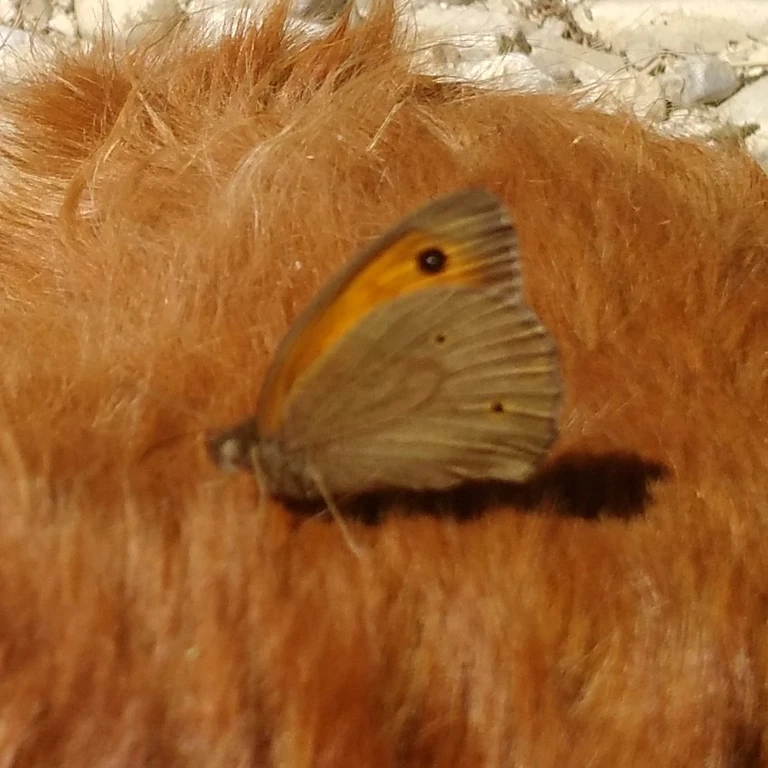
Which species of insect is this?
Maniola jurtina
